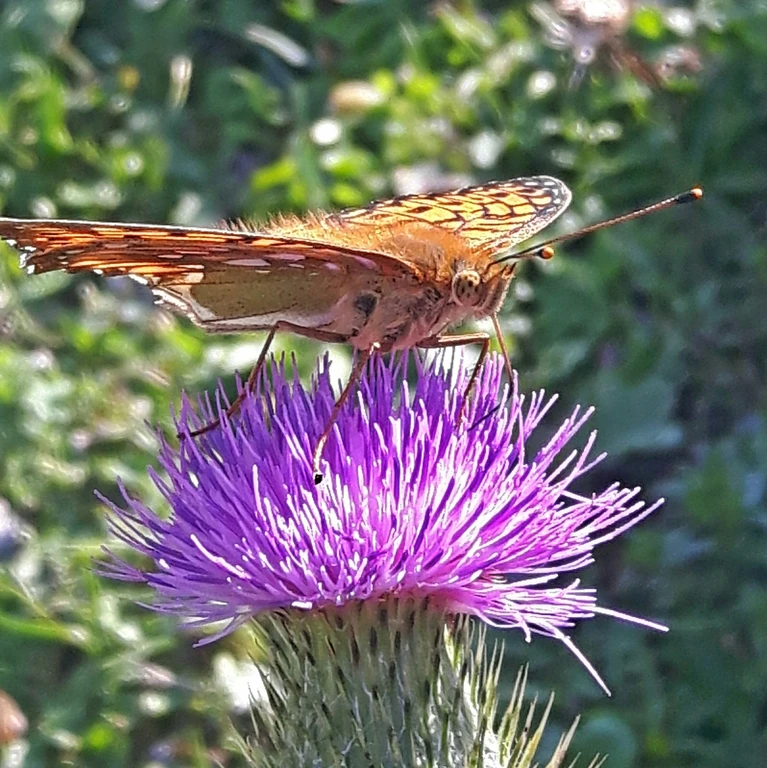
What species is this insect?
Speyeria aglaja
